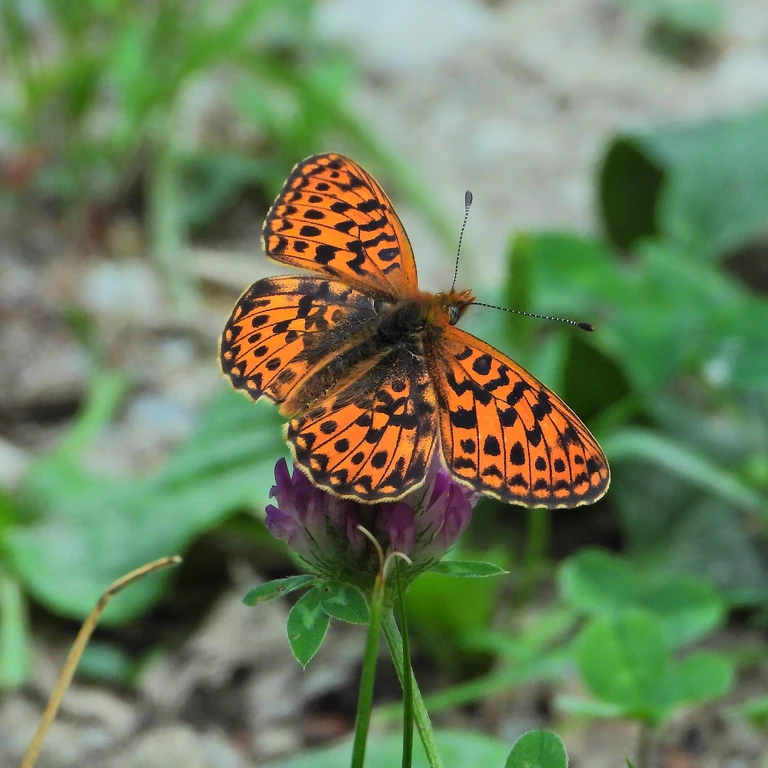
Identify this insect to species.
Boloria euphrosyne (also Clossiana euphrosyne)
